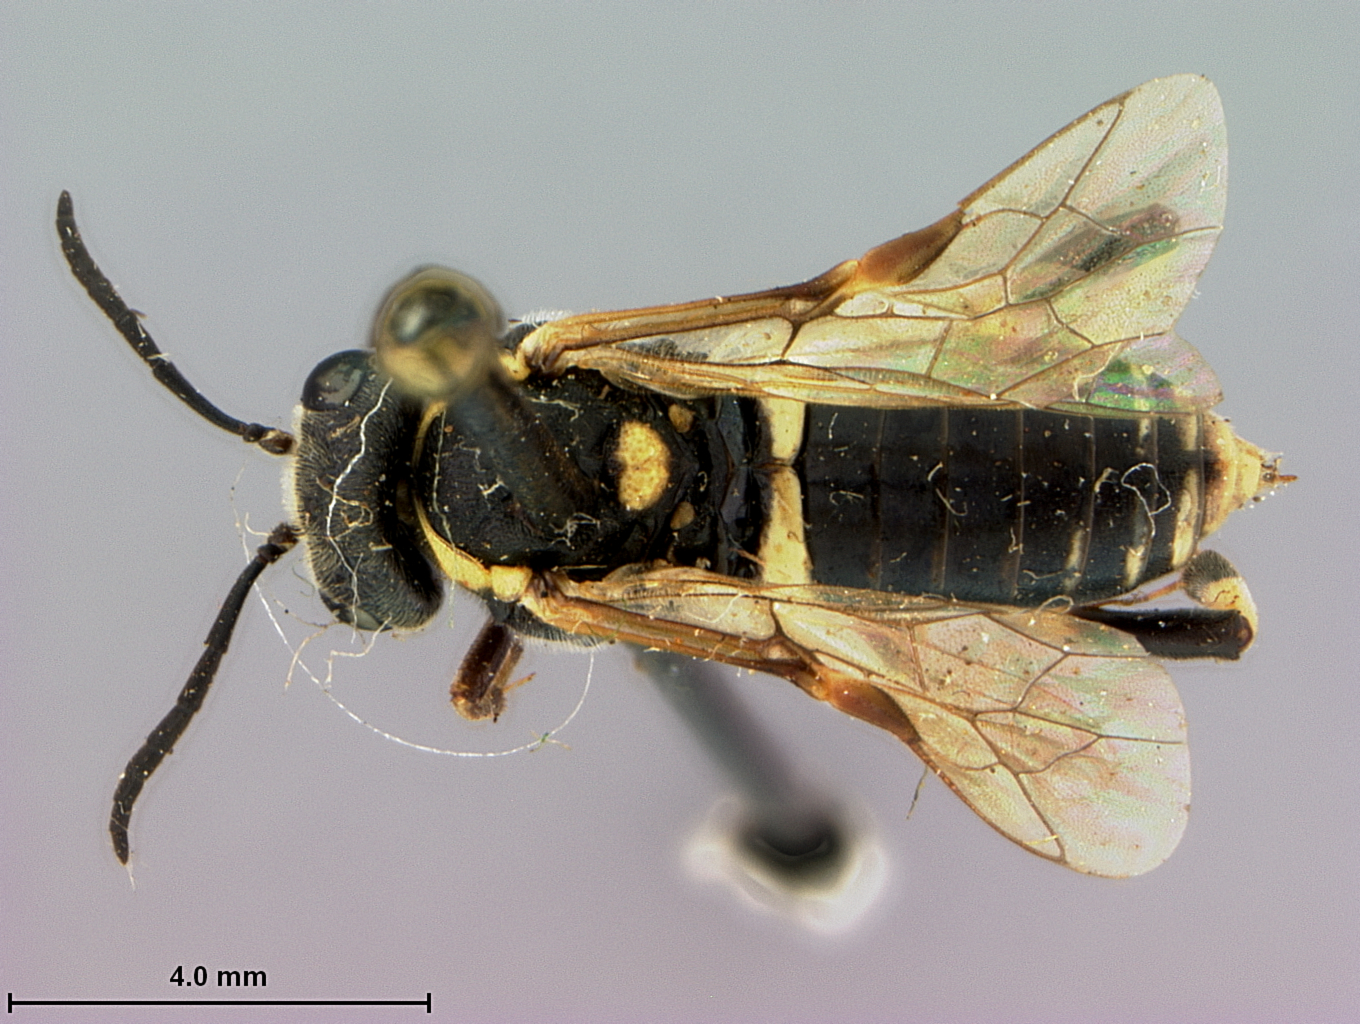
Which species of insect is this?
Macrophya xanthonota
